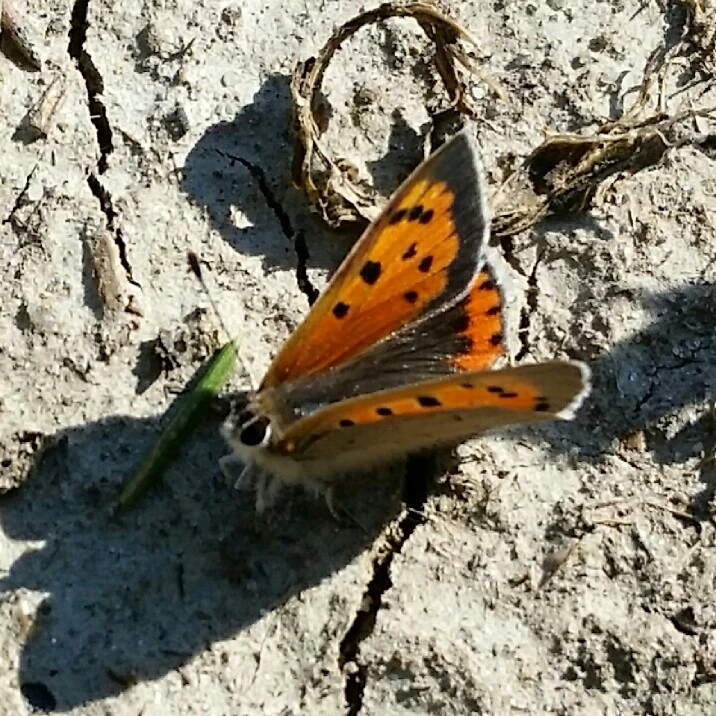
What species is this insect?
Lycaena phlaeas
